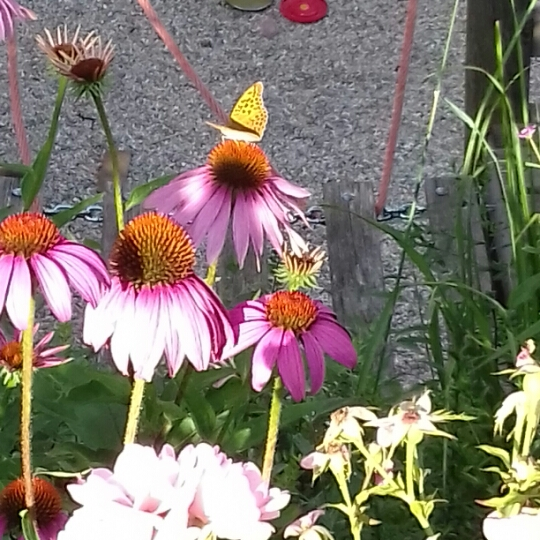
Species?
Argynnis paphia
